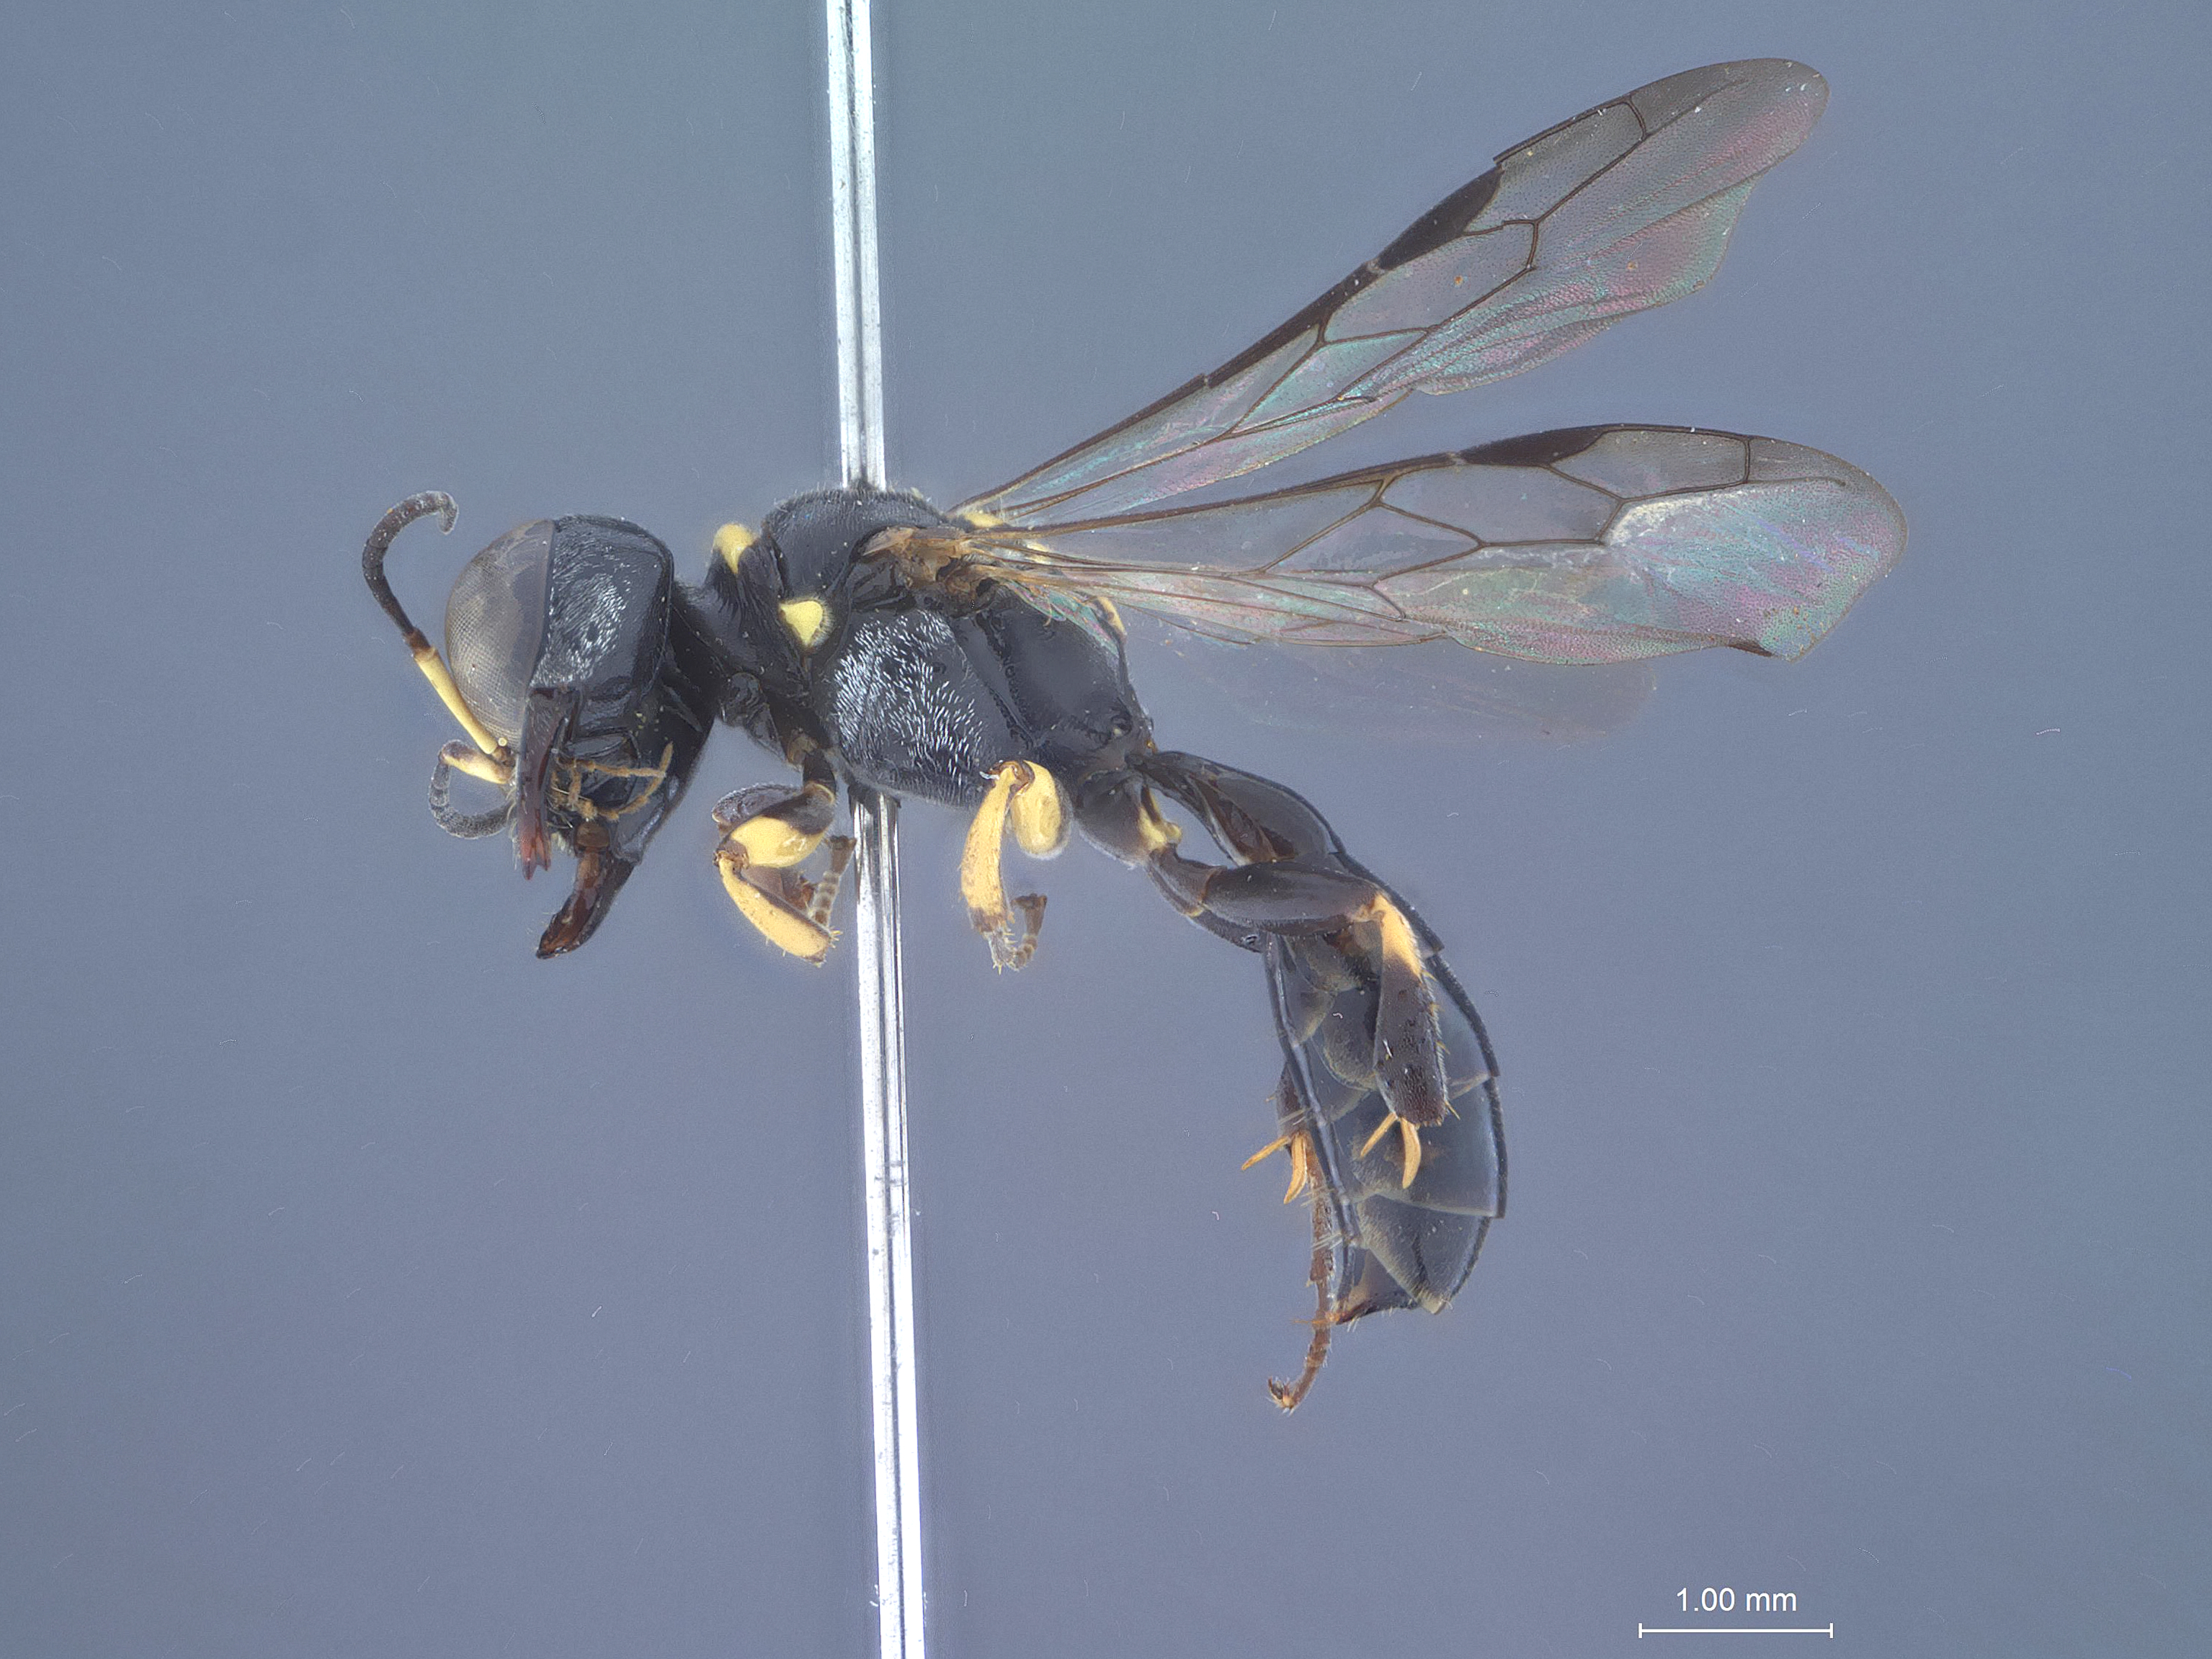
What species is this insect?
Crossocerus quinquedentatus
